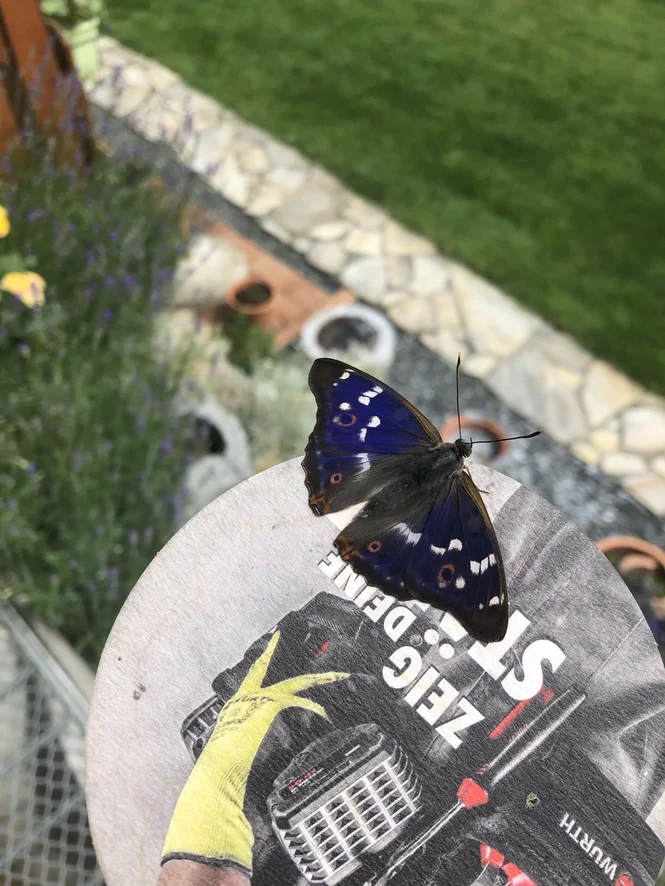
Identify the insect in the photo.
Apatura ilia
